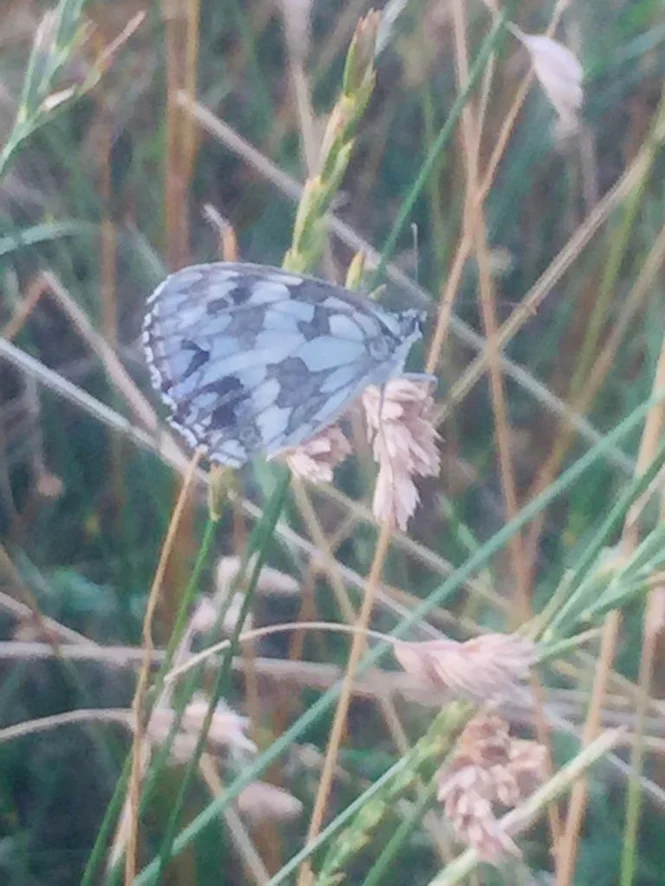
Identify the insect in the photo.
Melanargia galathea
